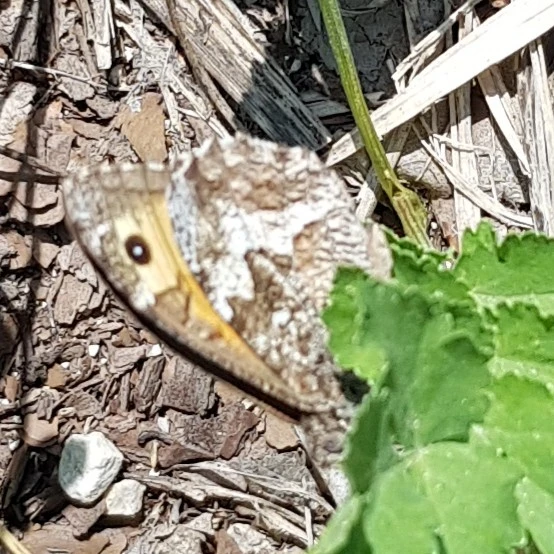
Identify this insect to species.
Hipparchia semele
